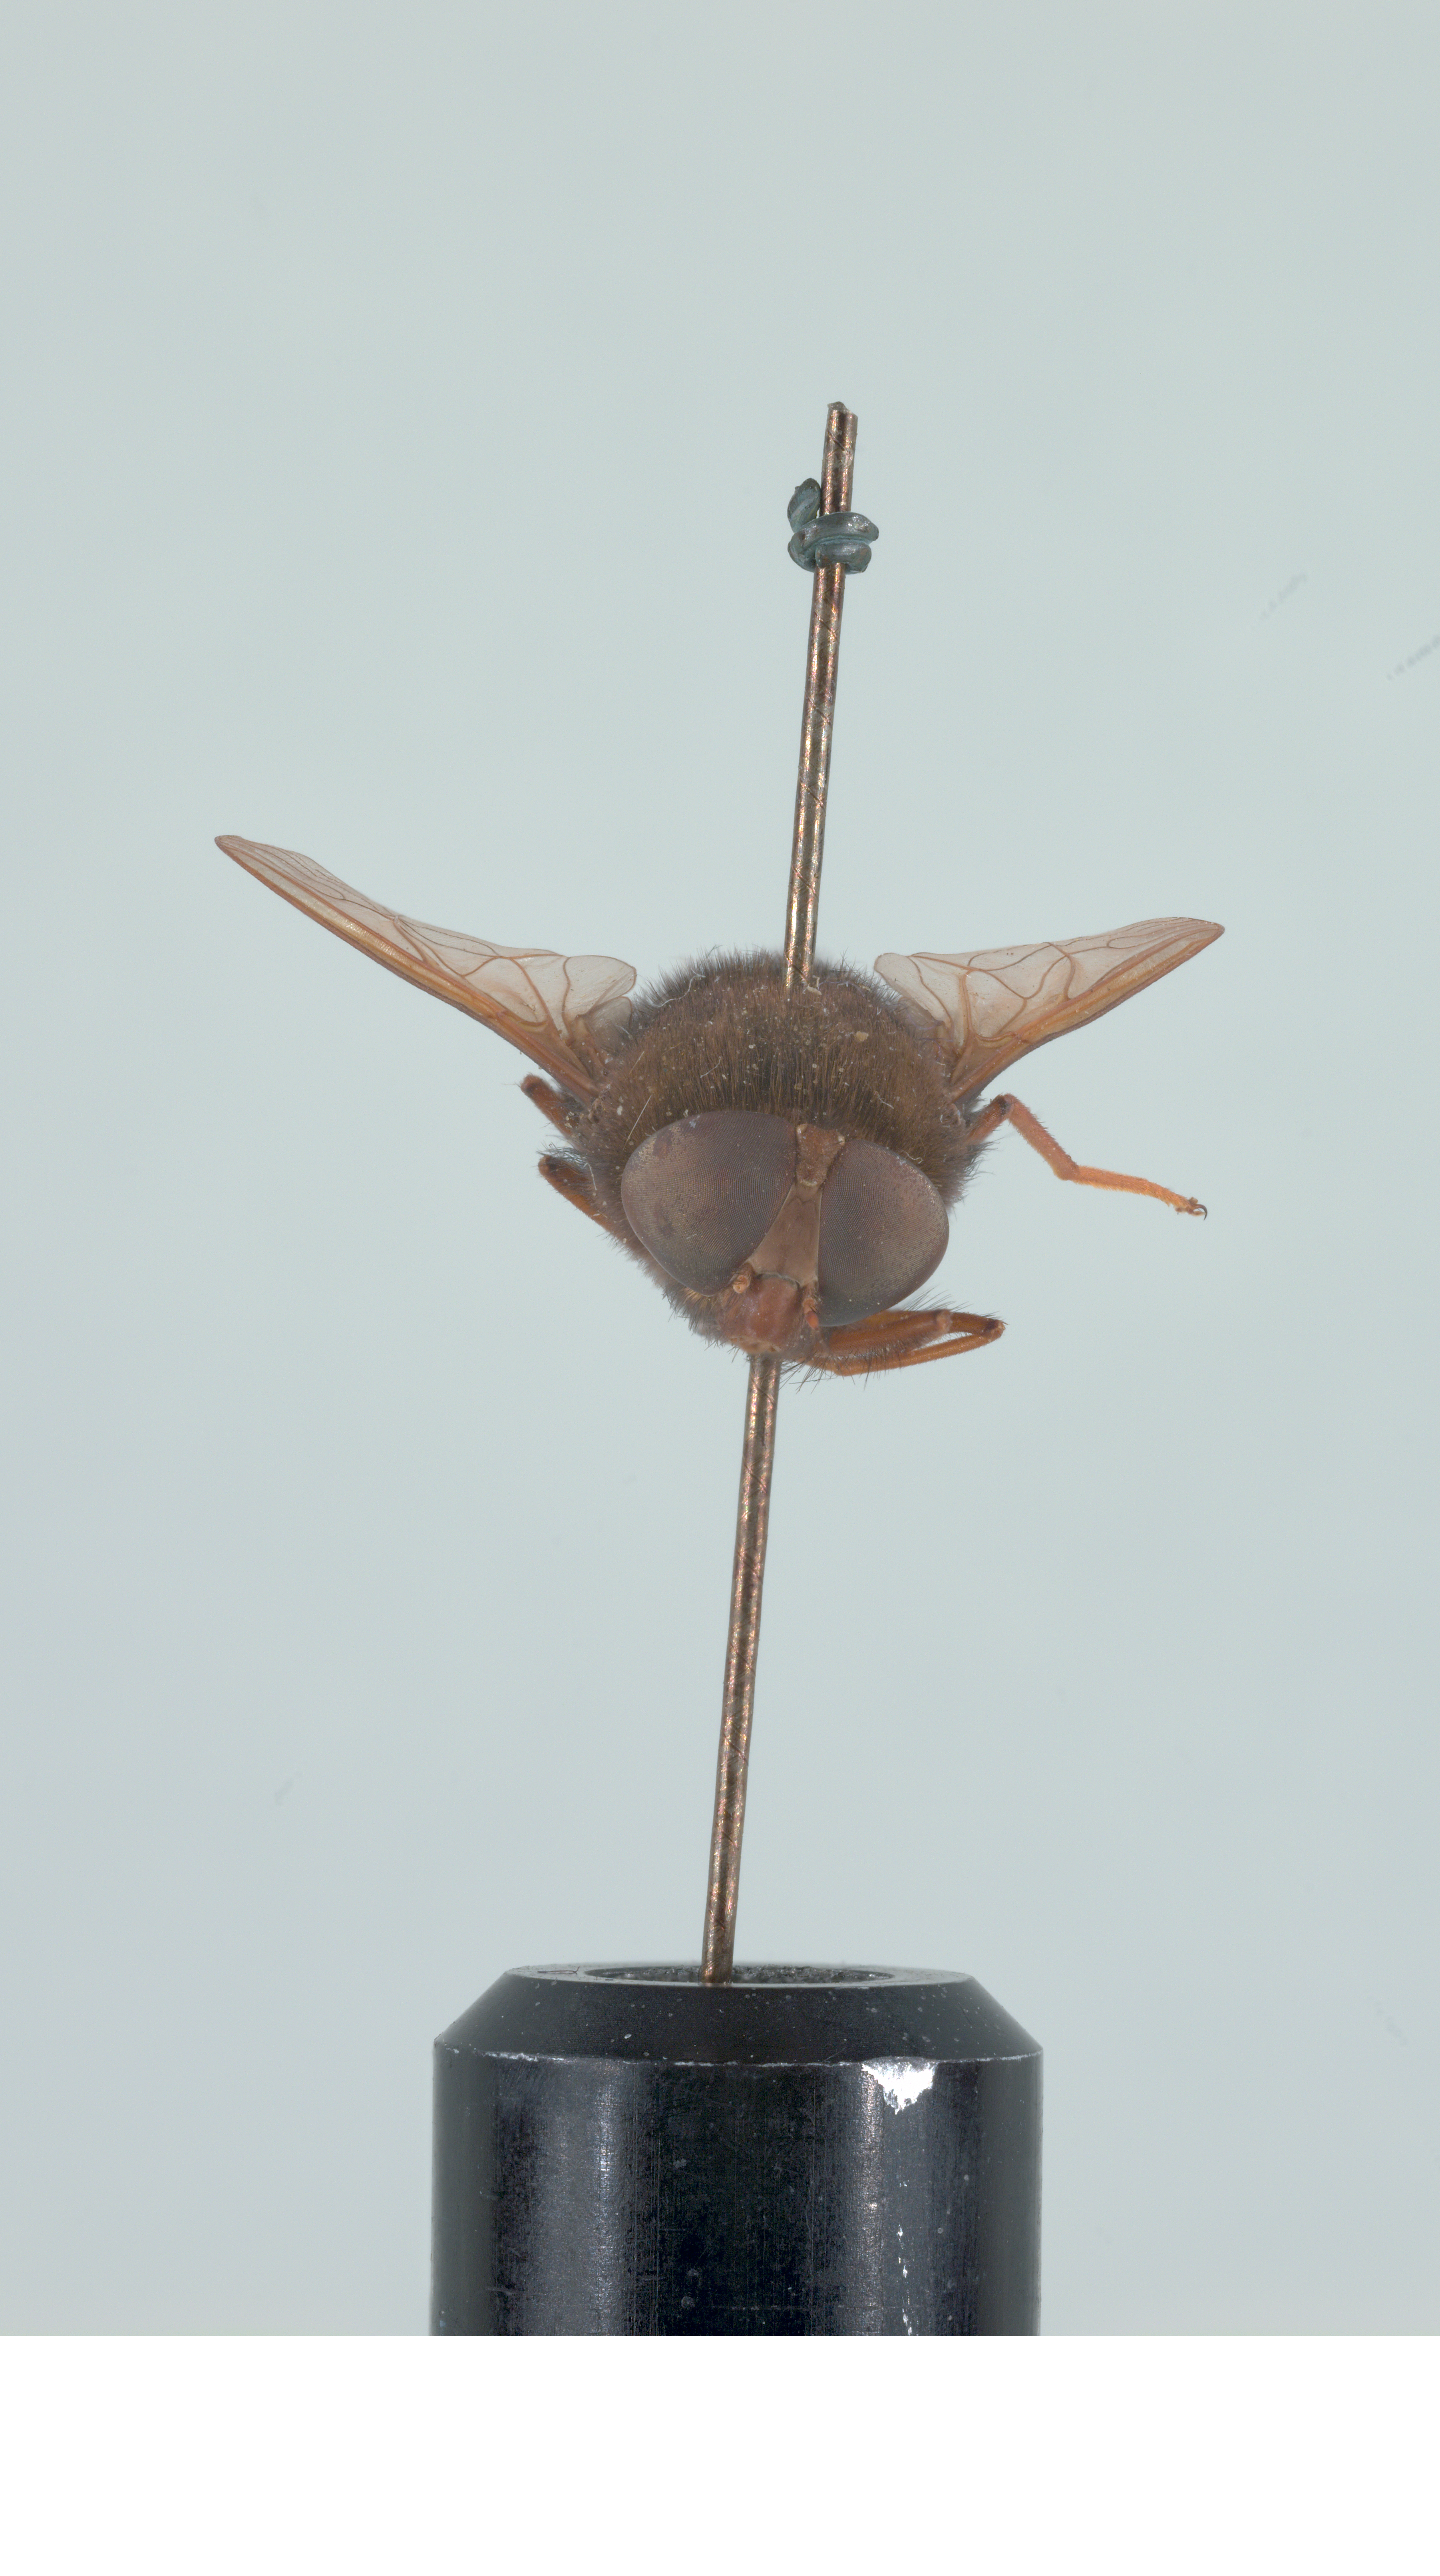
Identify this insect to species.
Prosoeca atra
